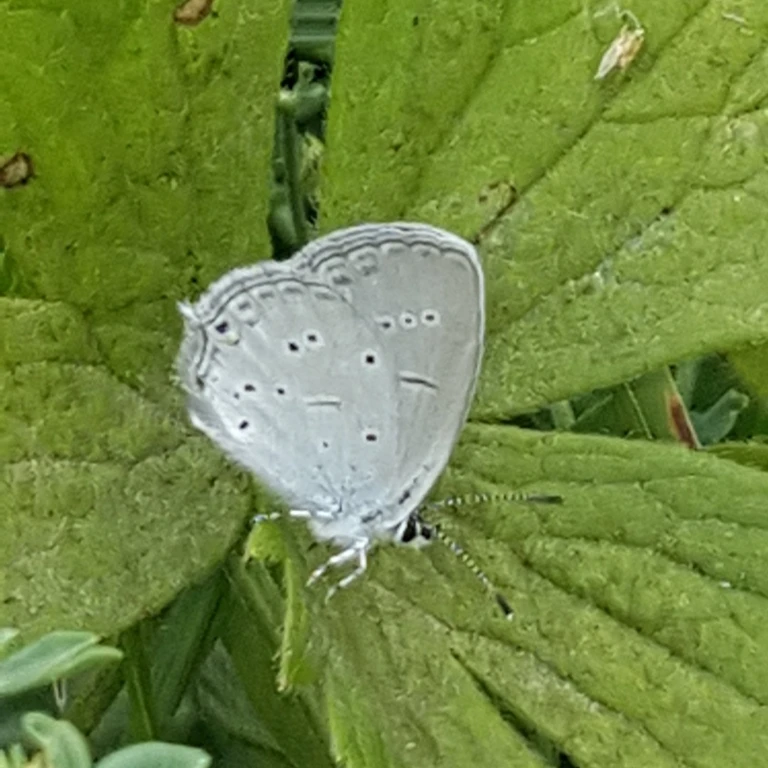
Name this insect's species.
Cupido decolorata (also Elkalyce decolorata)
